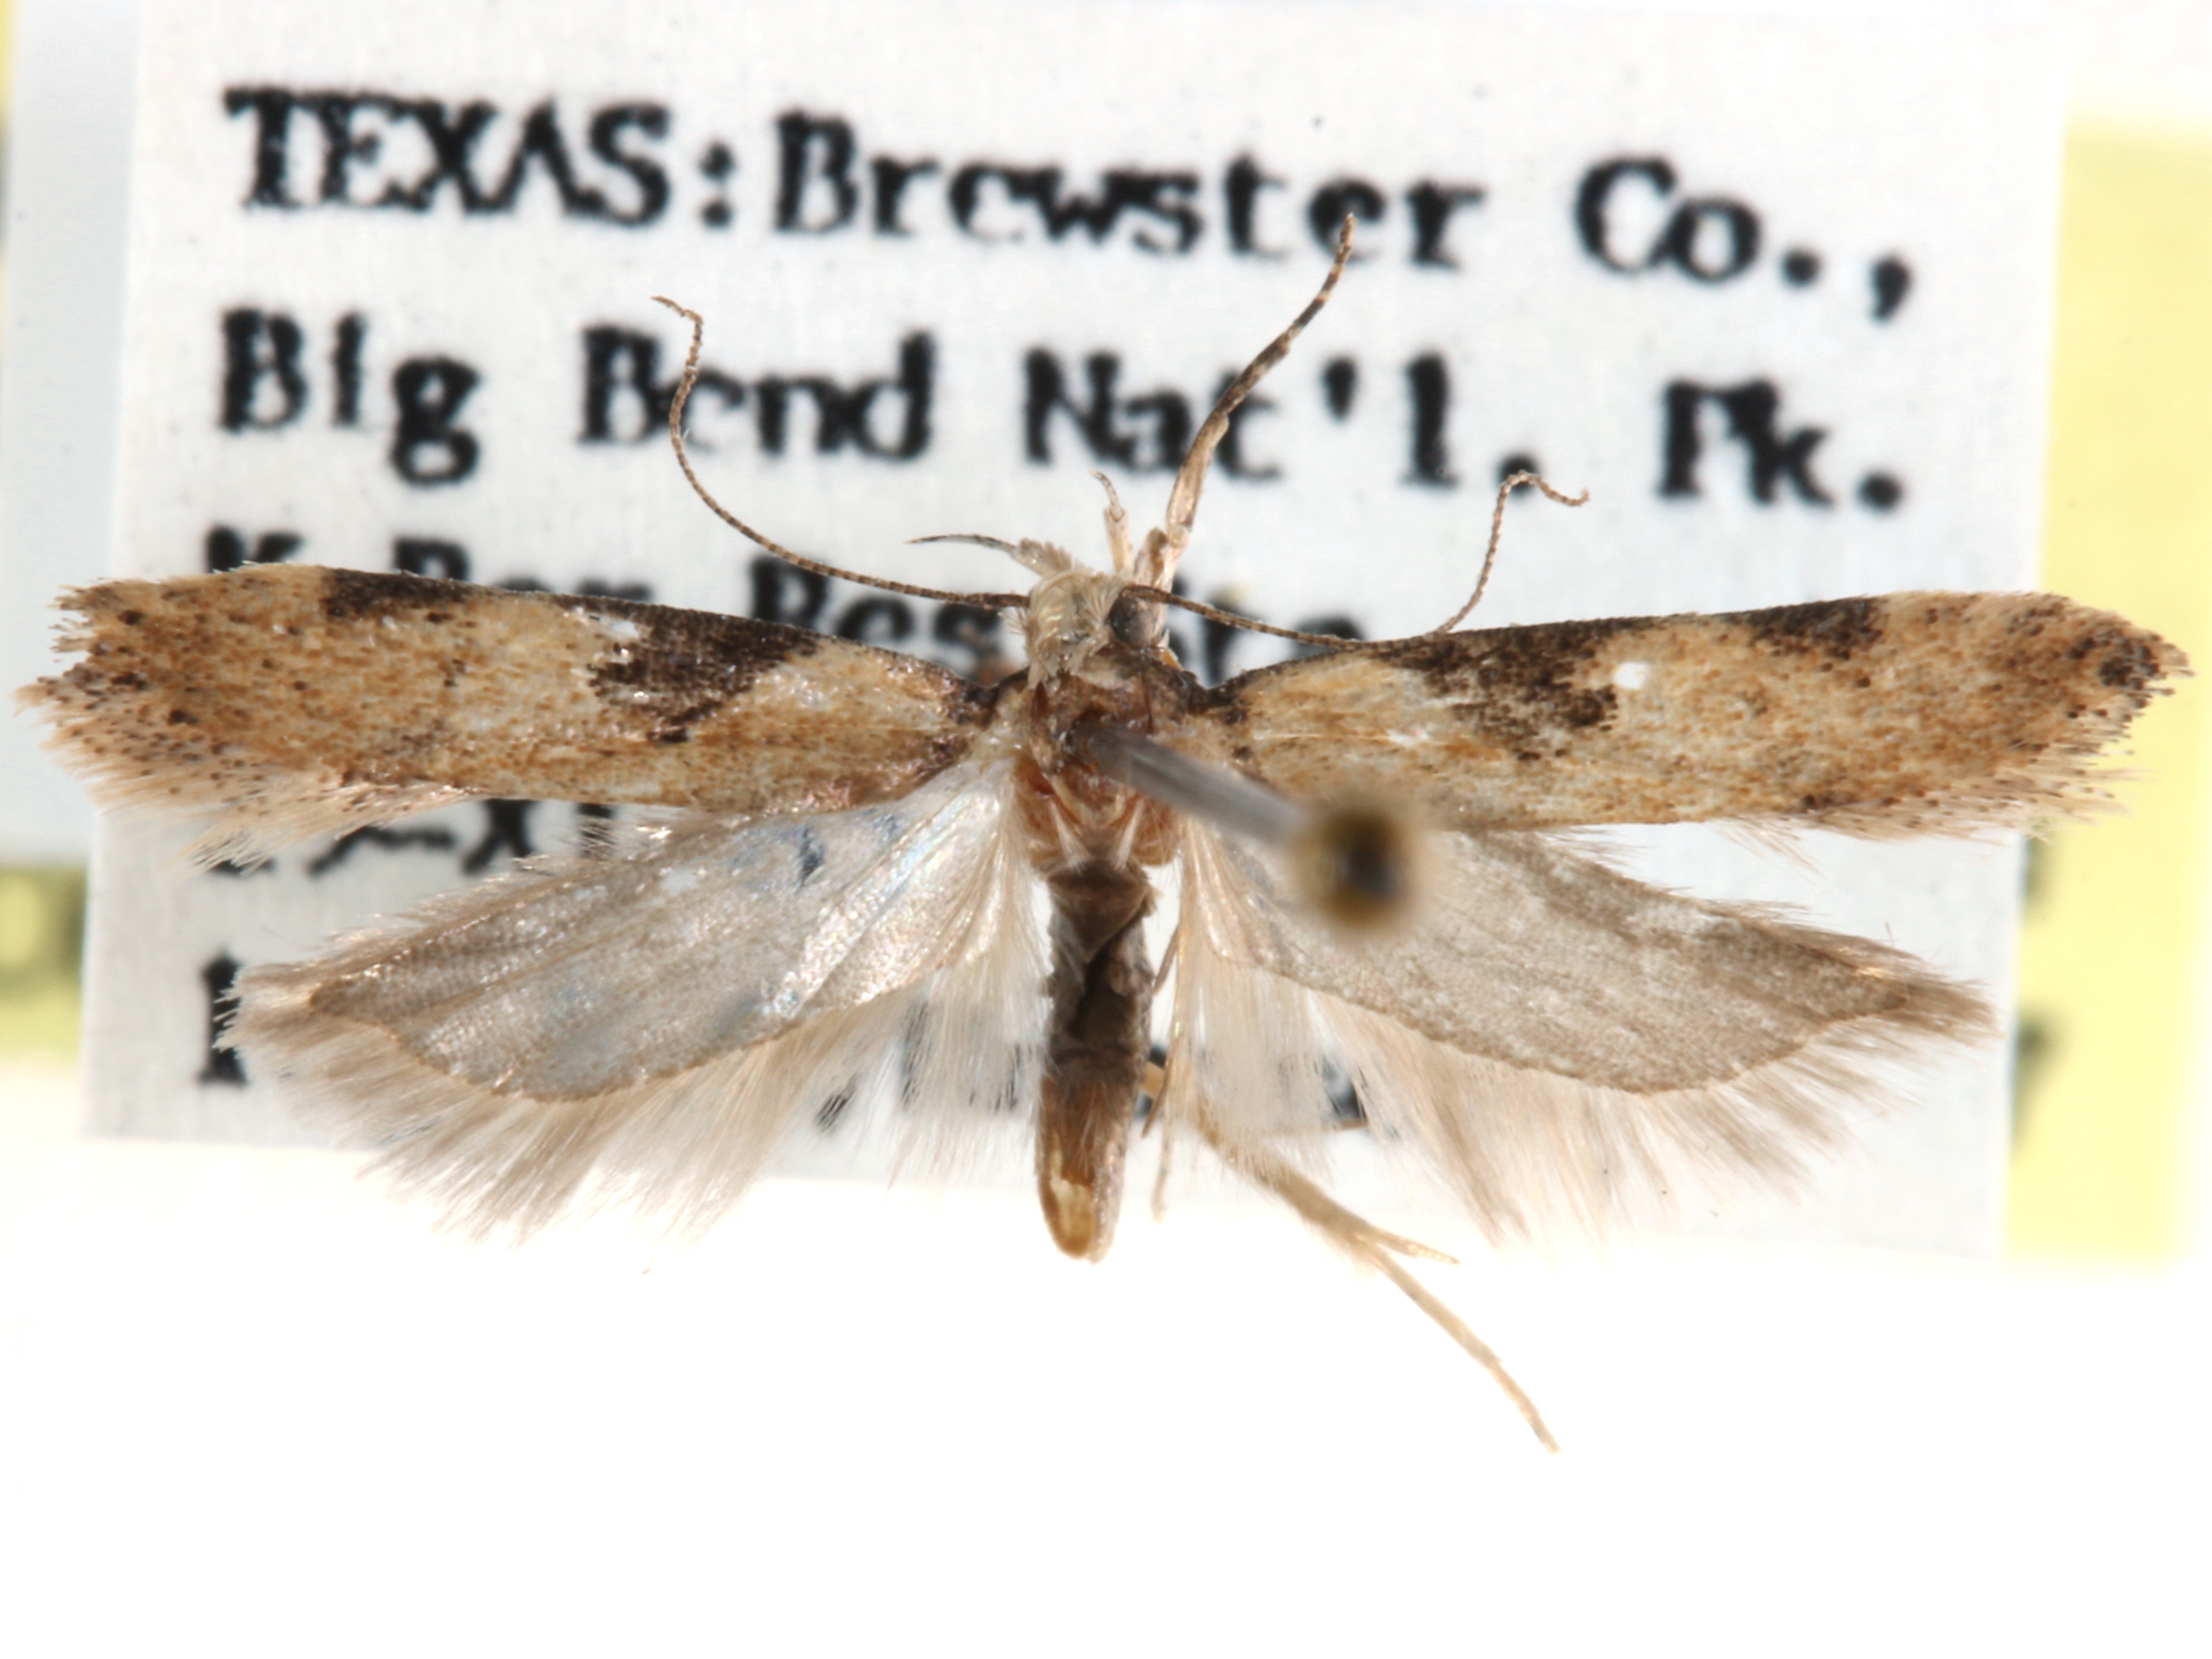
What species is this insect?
Chionodes cautor
